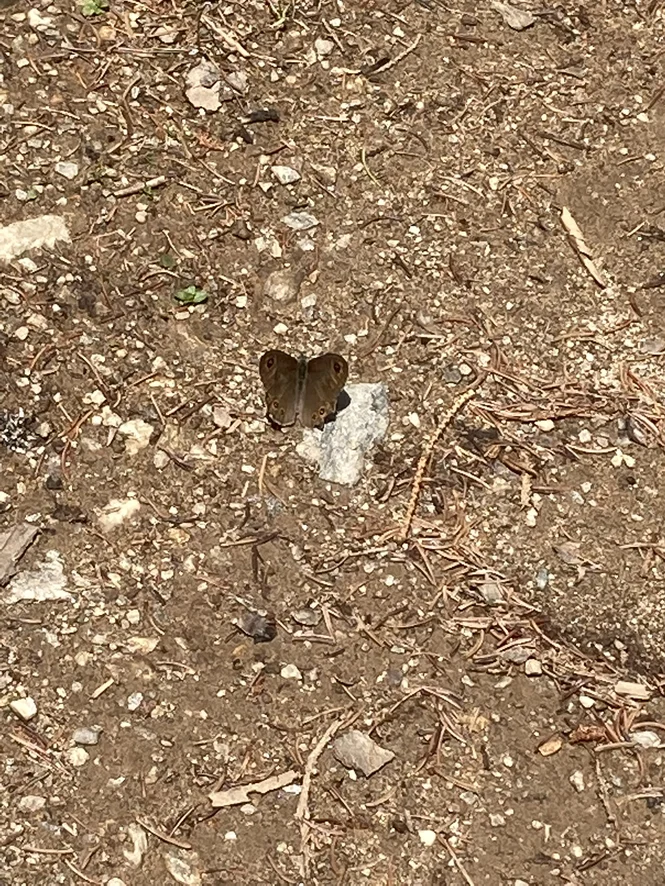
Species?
Lasiommata maera (also Pararge maera)
